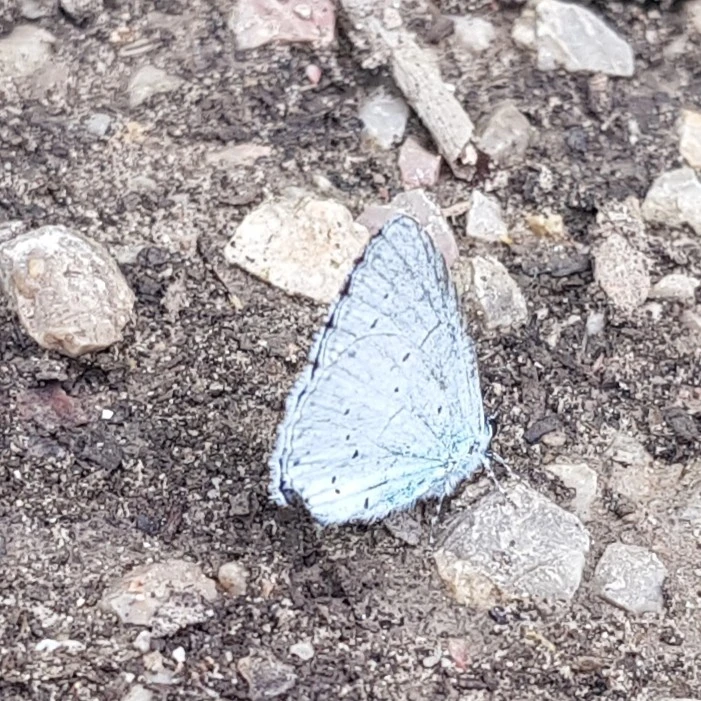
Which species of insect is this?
Celastrina argiolus
